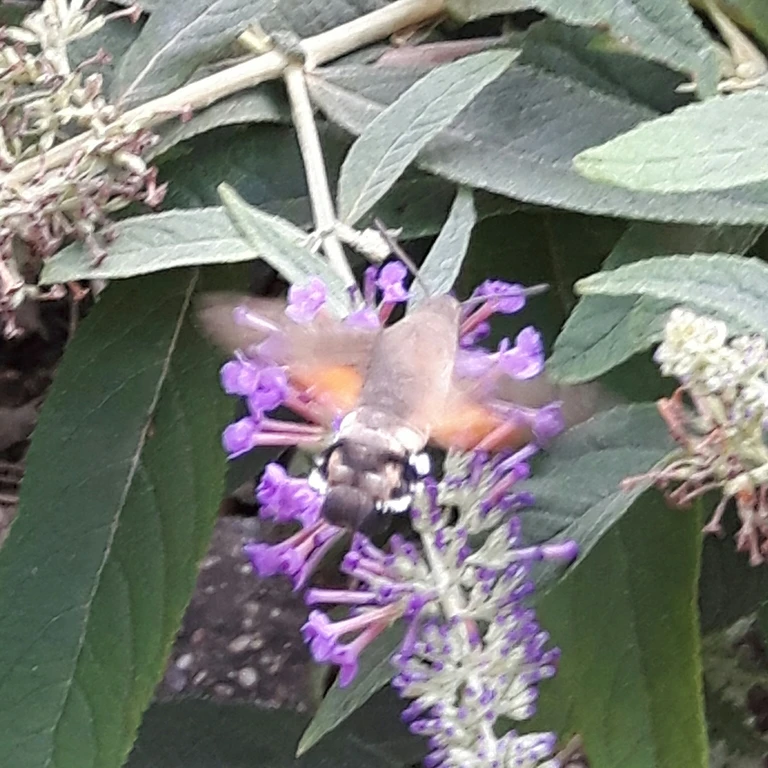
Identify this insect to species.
Macroglossum stellatarum
